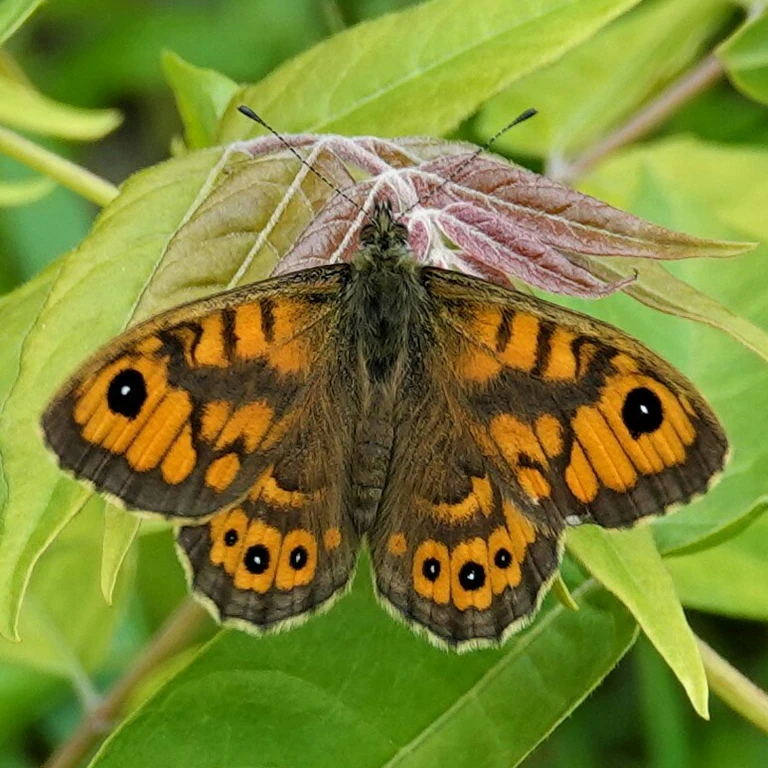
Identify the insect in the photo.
Lasiommata megera (also Pararge megera)
